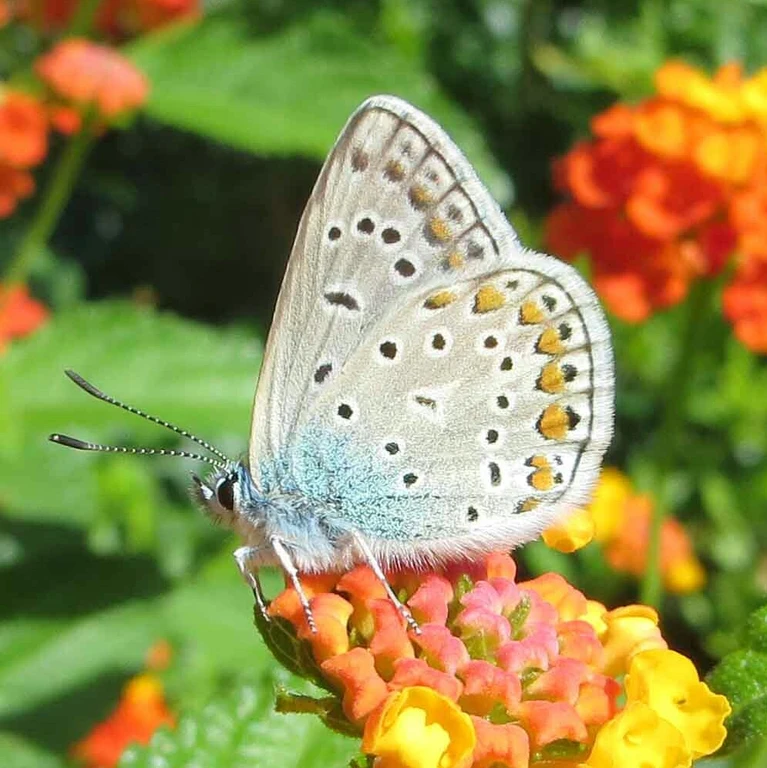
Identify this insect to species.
Polyommatus icarus
